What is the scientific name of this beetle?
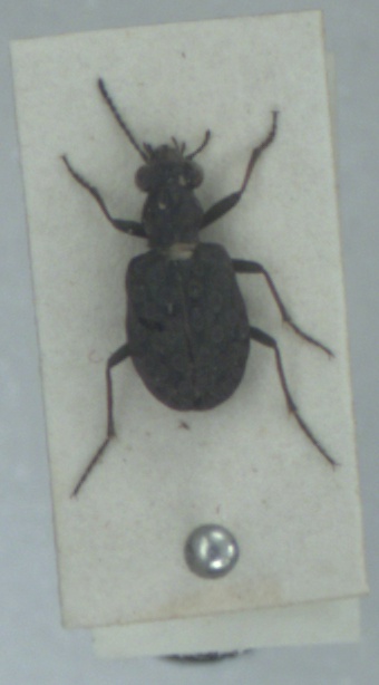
Elaphrus riparius
